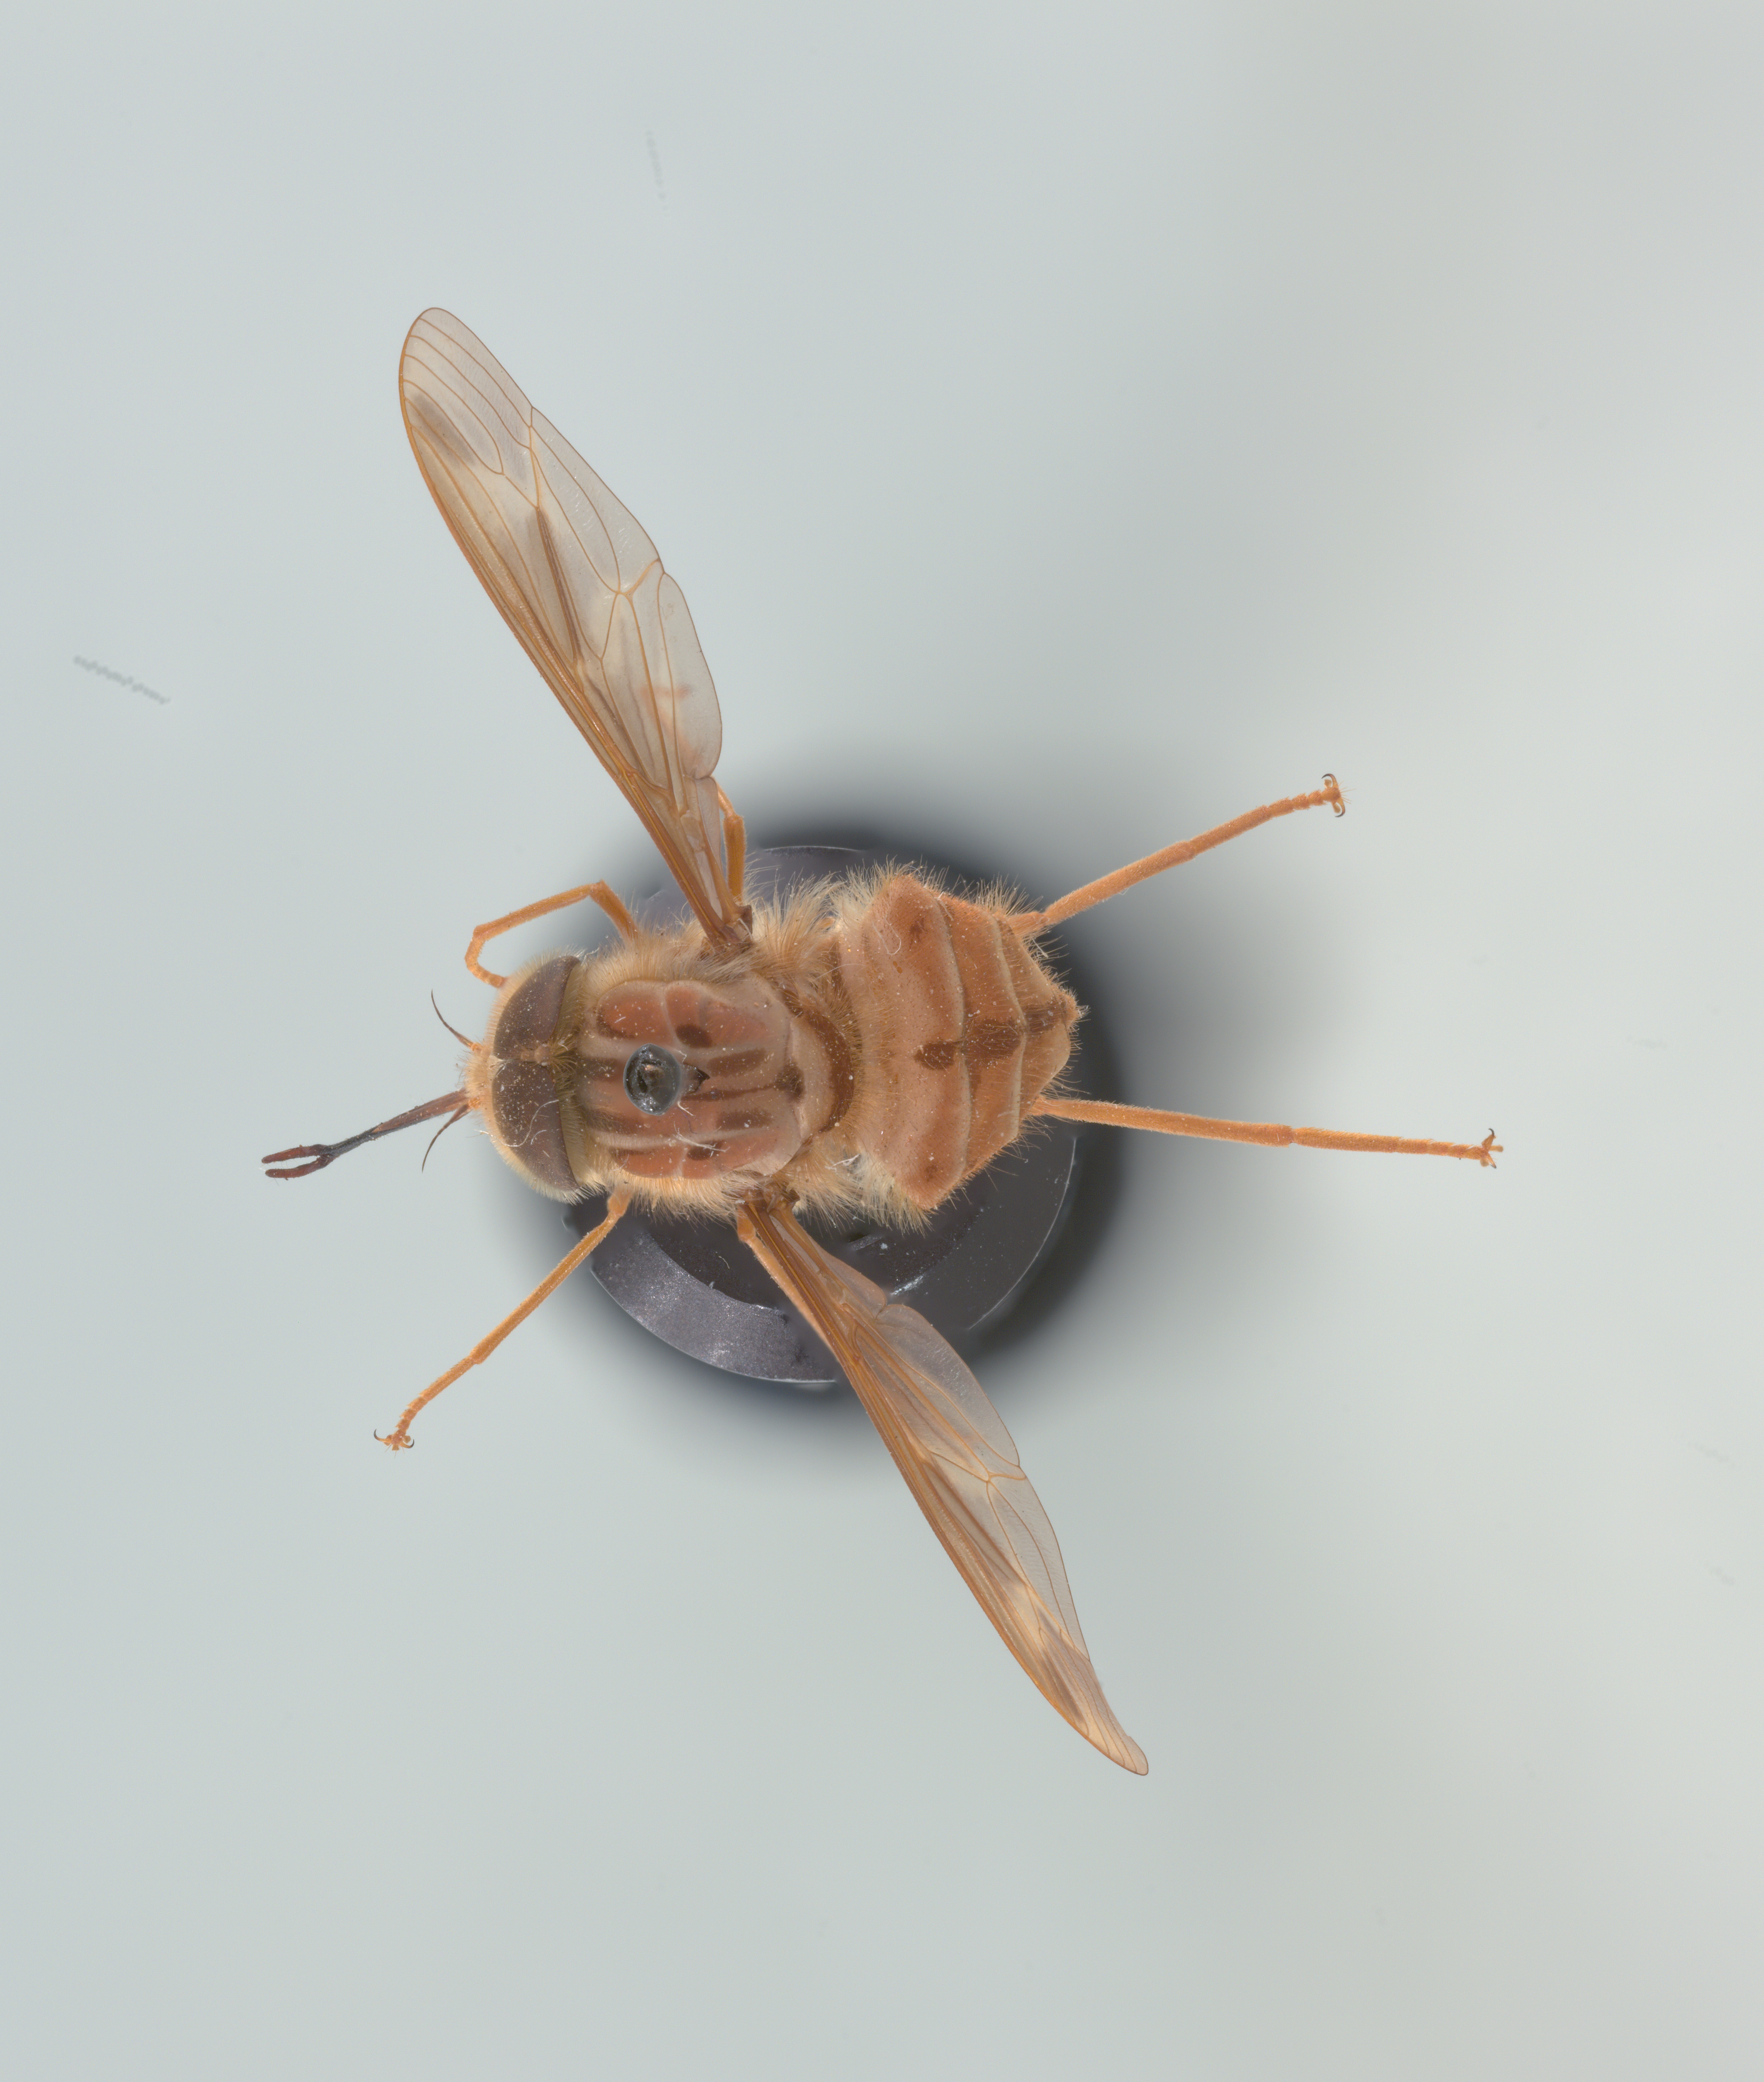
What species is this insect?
Hirmoneura nubipennis (also Trichophthalma nubipennis)
